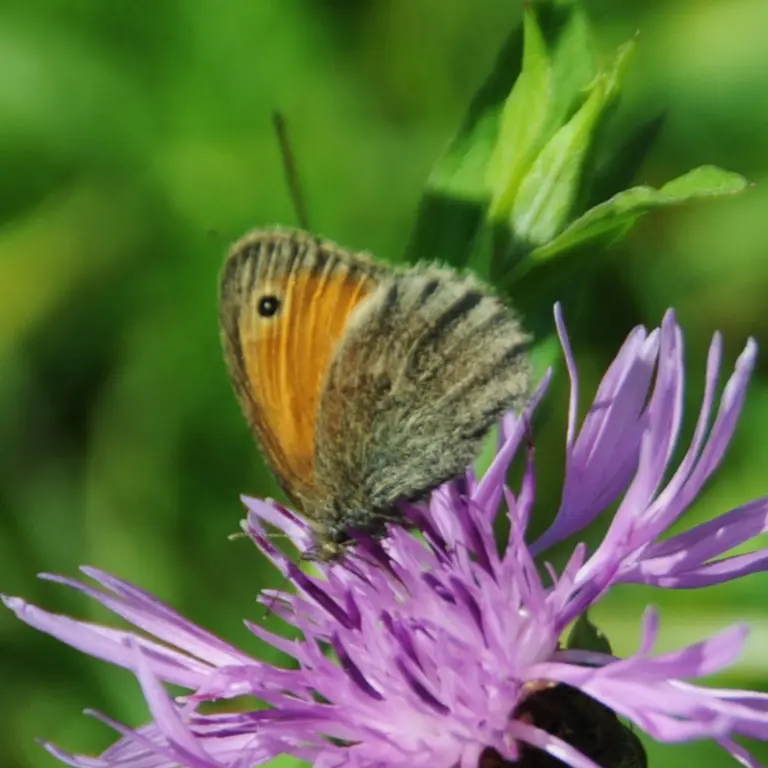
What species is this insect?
Coenonympha pamphilus
